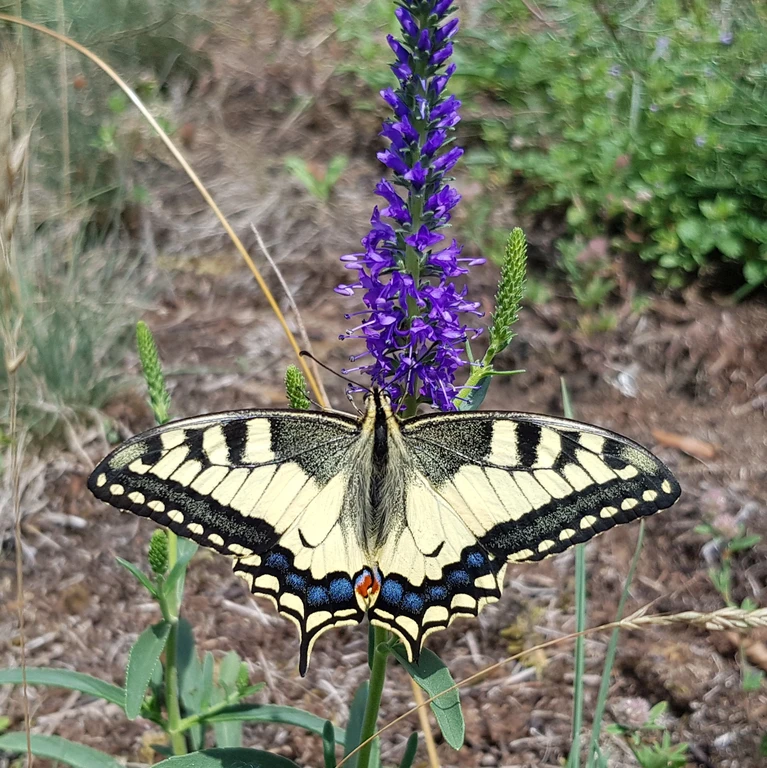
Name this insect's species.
Papilio machaon
